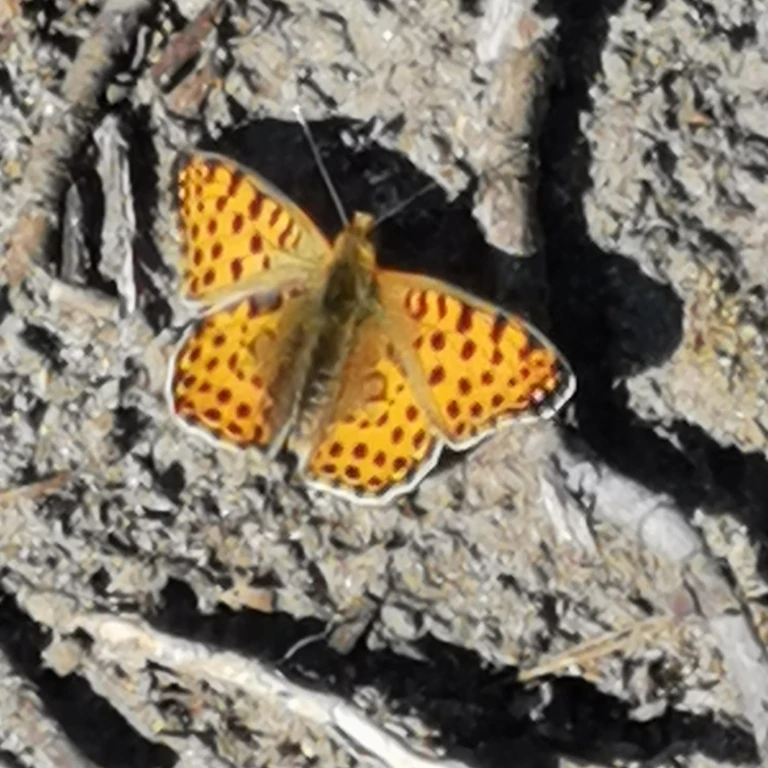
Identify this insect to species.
Issoria lathonia
